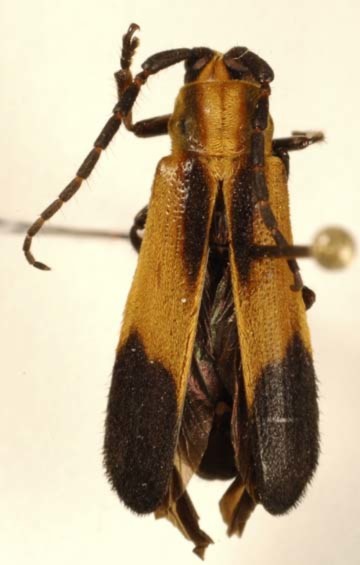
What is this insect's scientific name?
Acapiata dilatata
